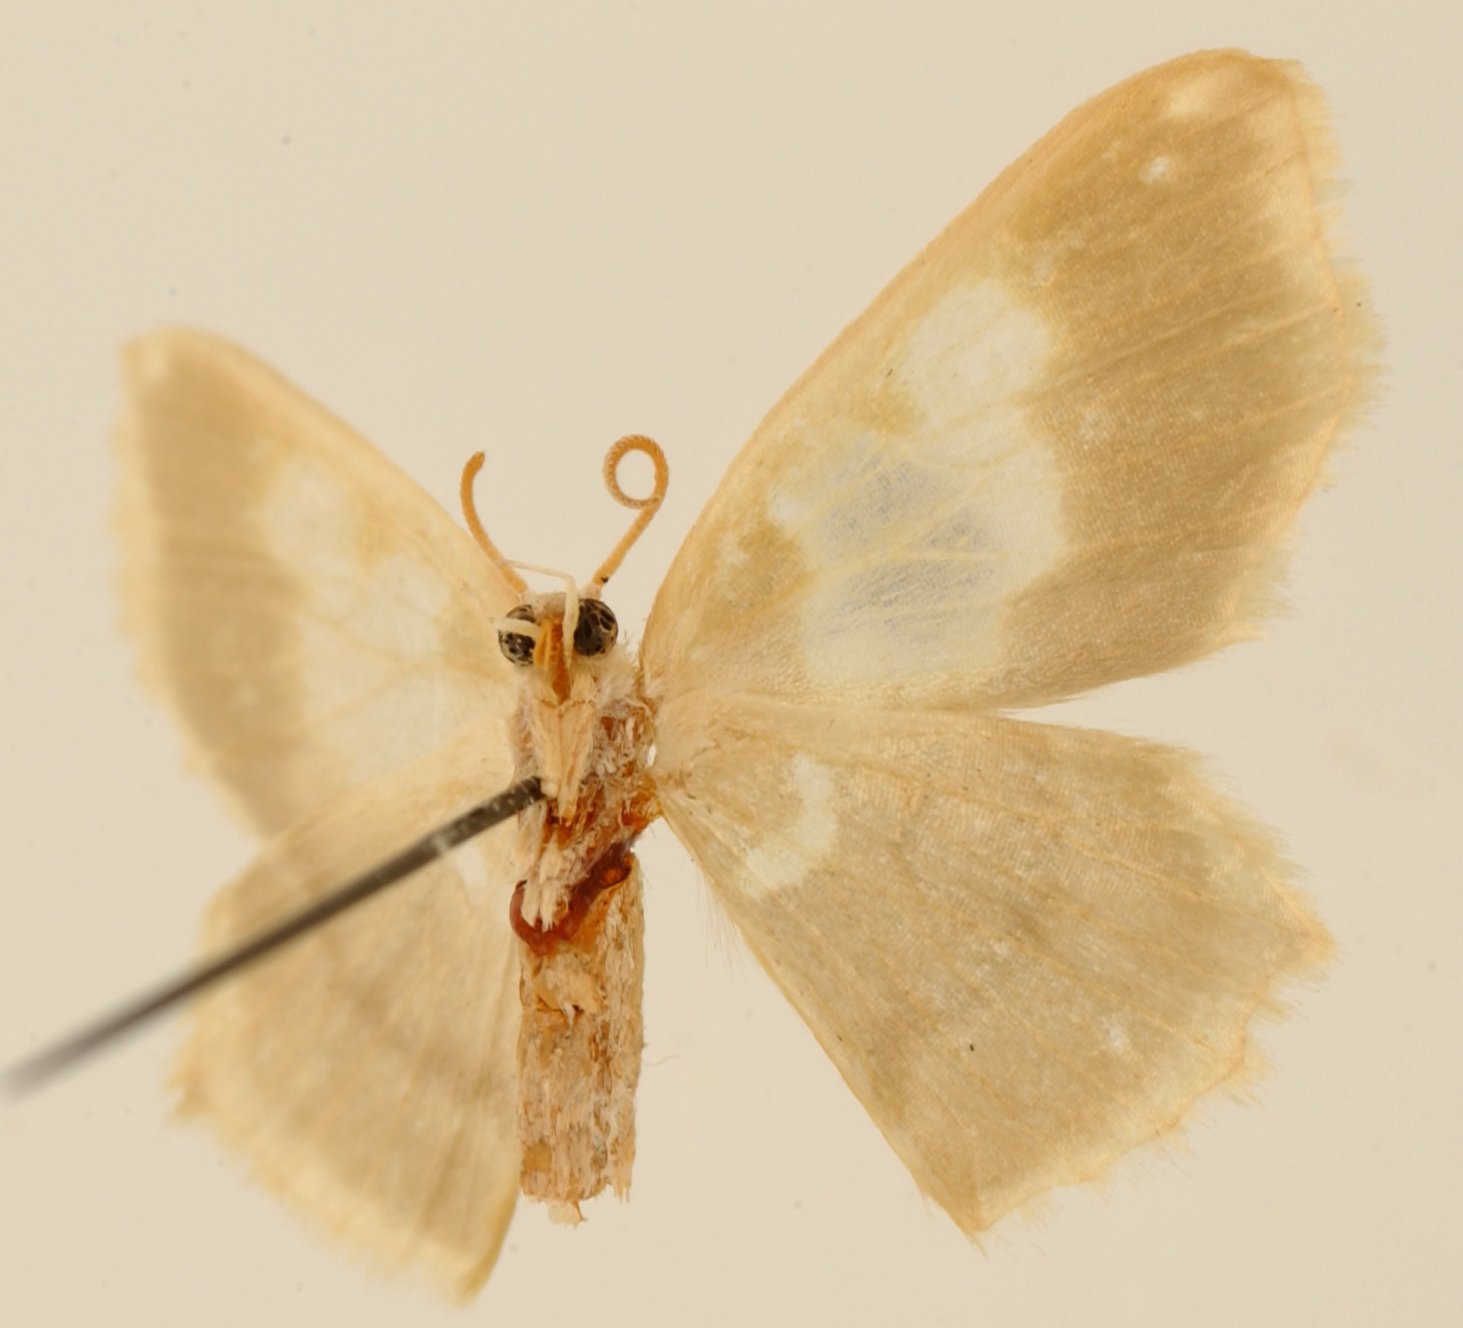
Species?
Prohydata vitrearia
